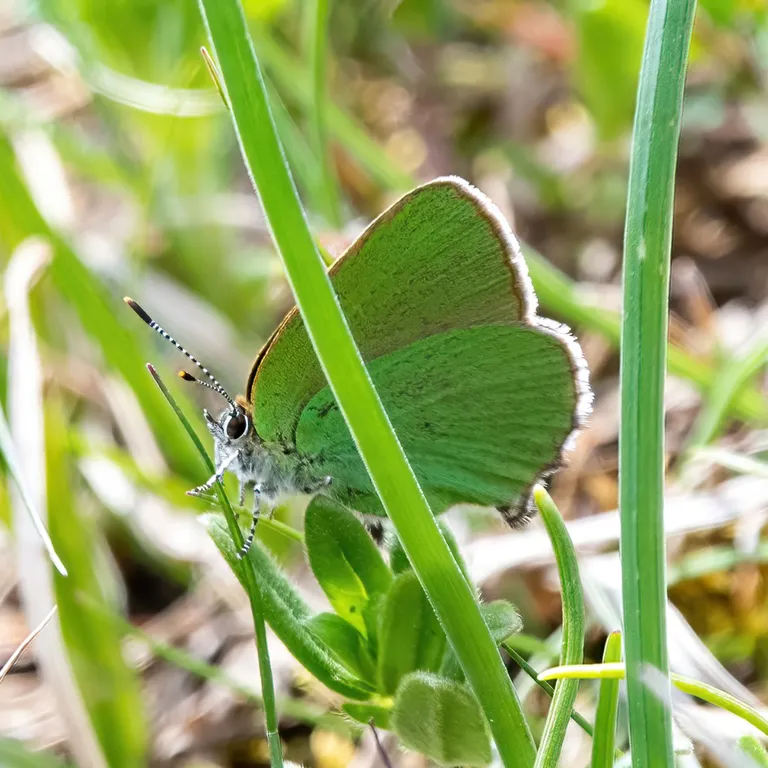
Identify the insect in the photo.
Callophrys rubi
